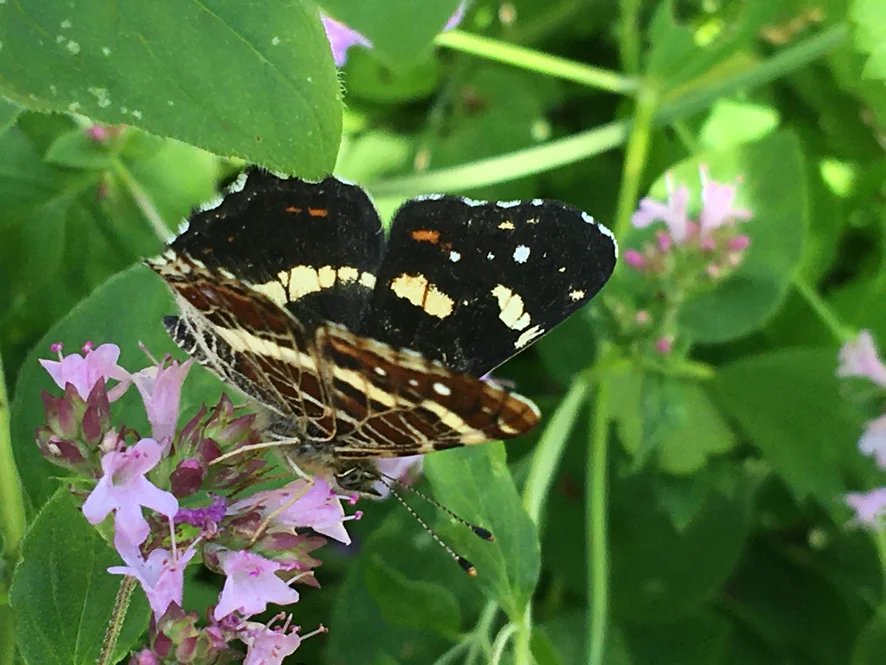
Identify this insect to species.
Araschnia levana
